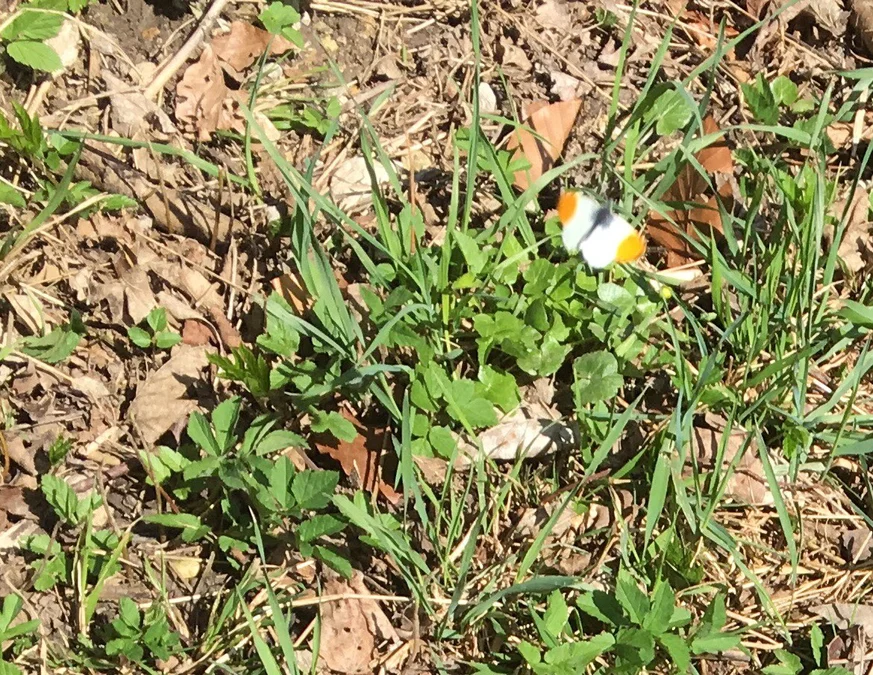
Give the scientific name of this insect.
Anthocharis cardamines
